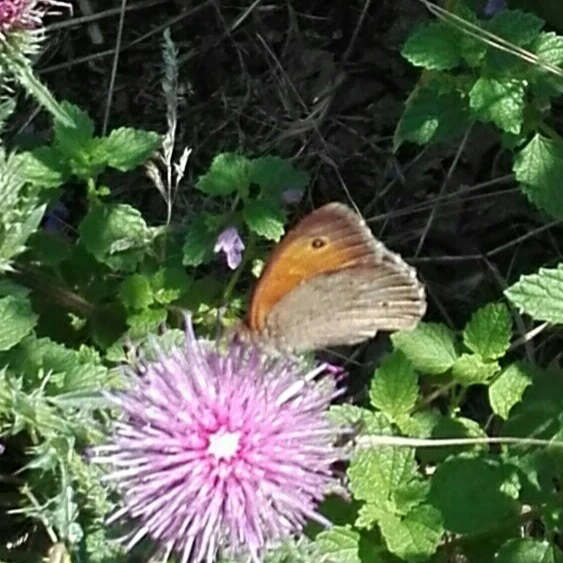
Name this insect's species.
Maniola jurtina
